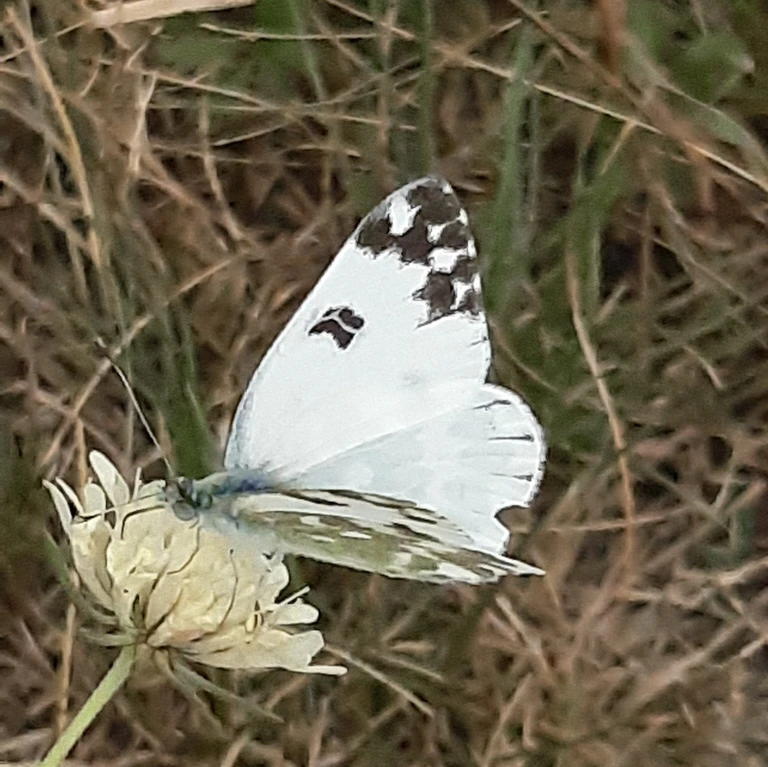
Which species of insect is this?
Pontia edusa
